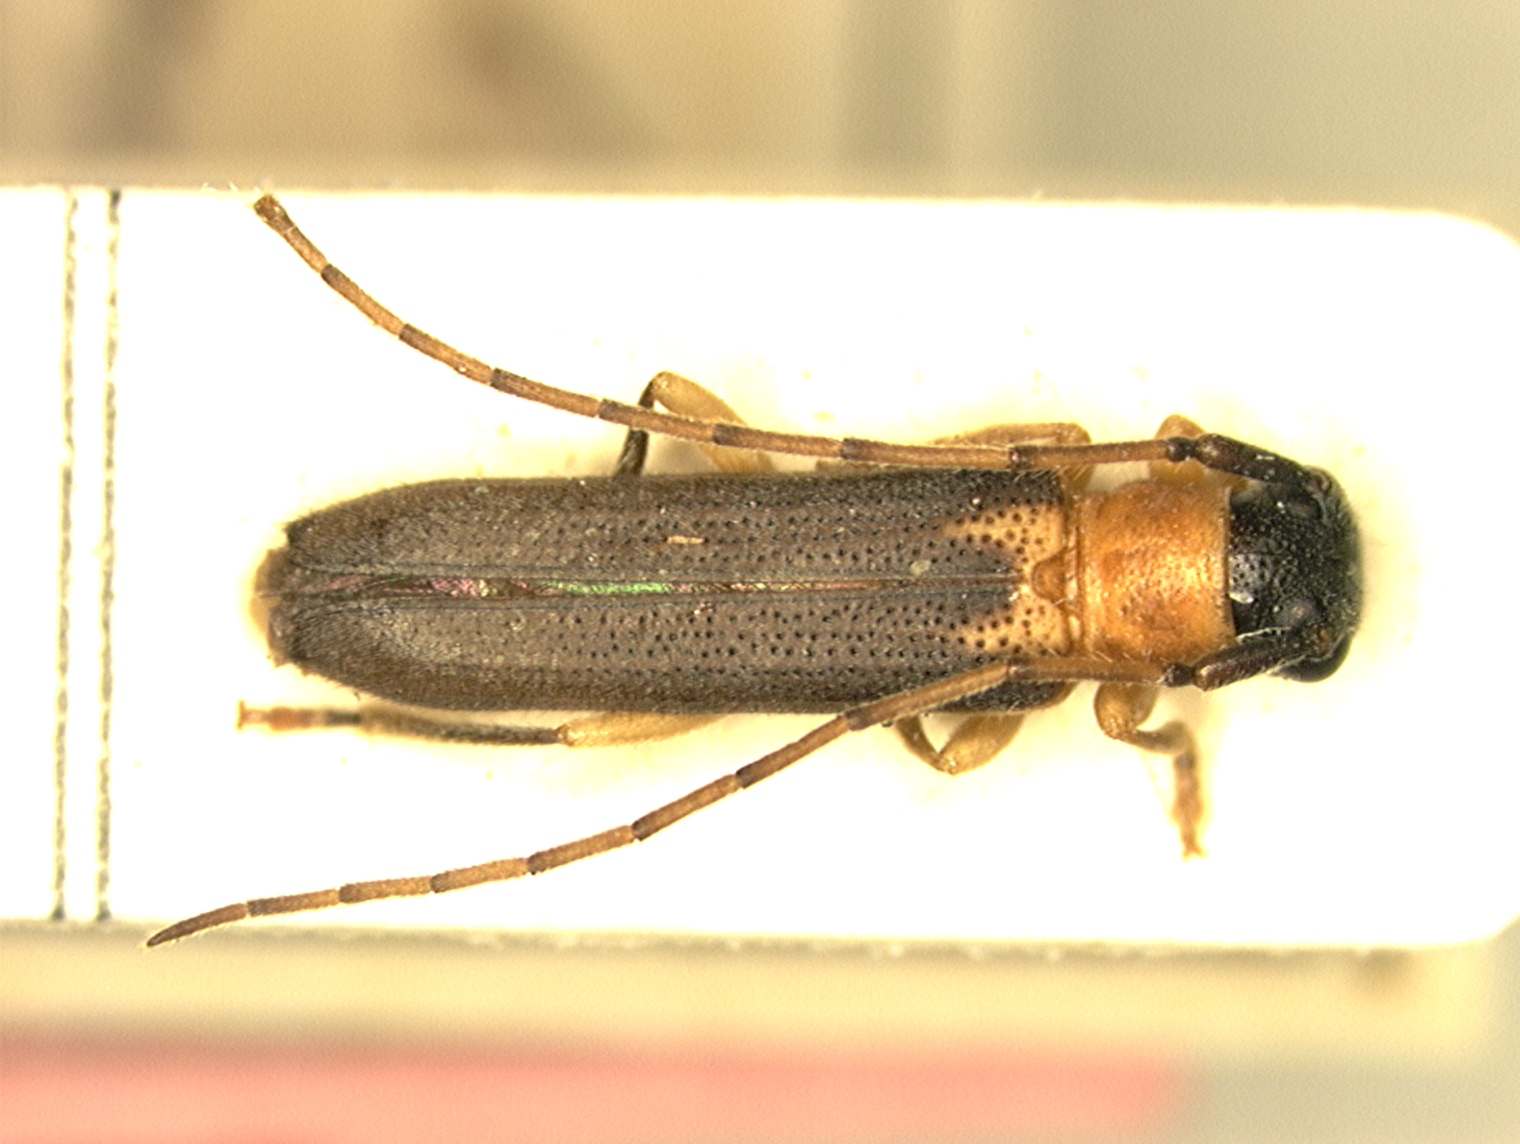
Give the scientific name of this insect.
Nupserha infantula
